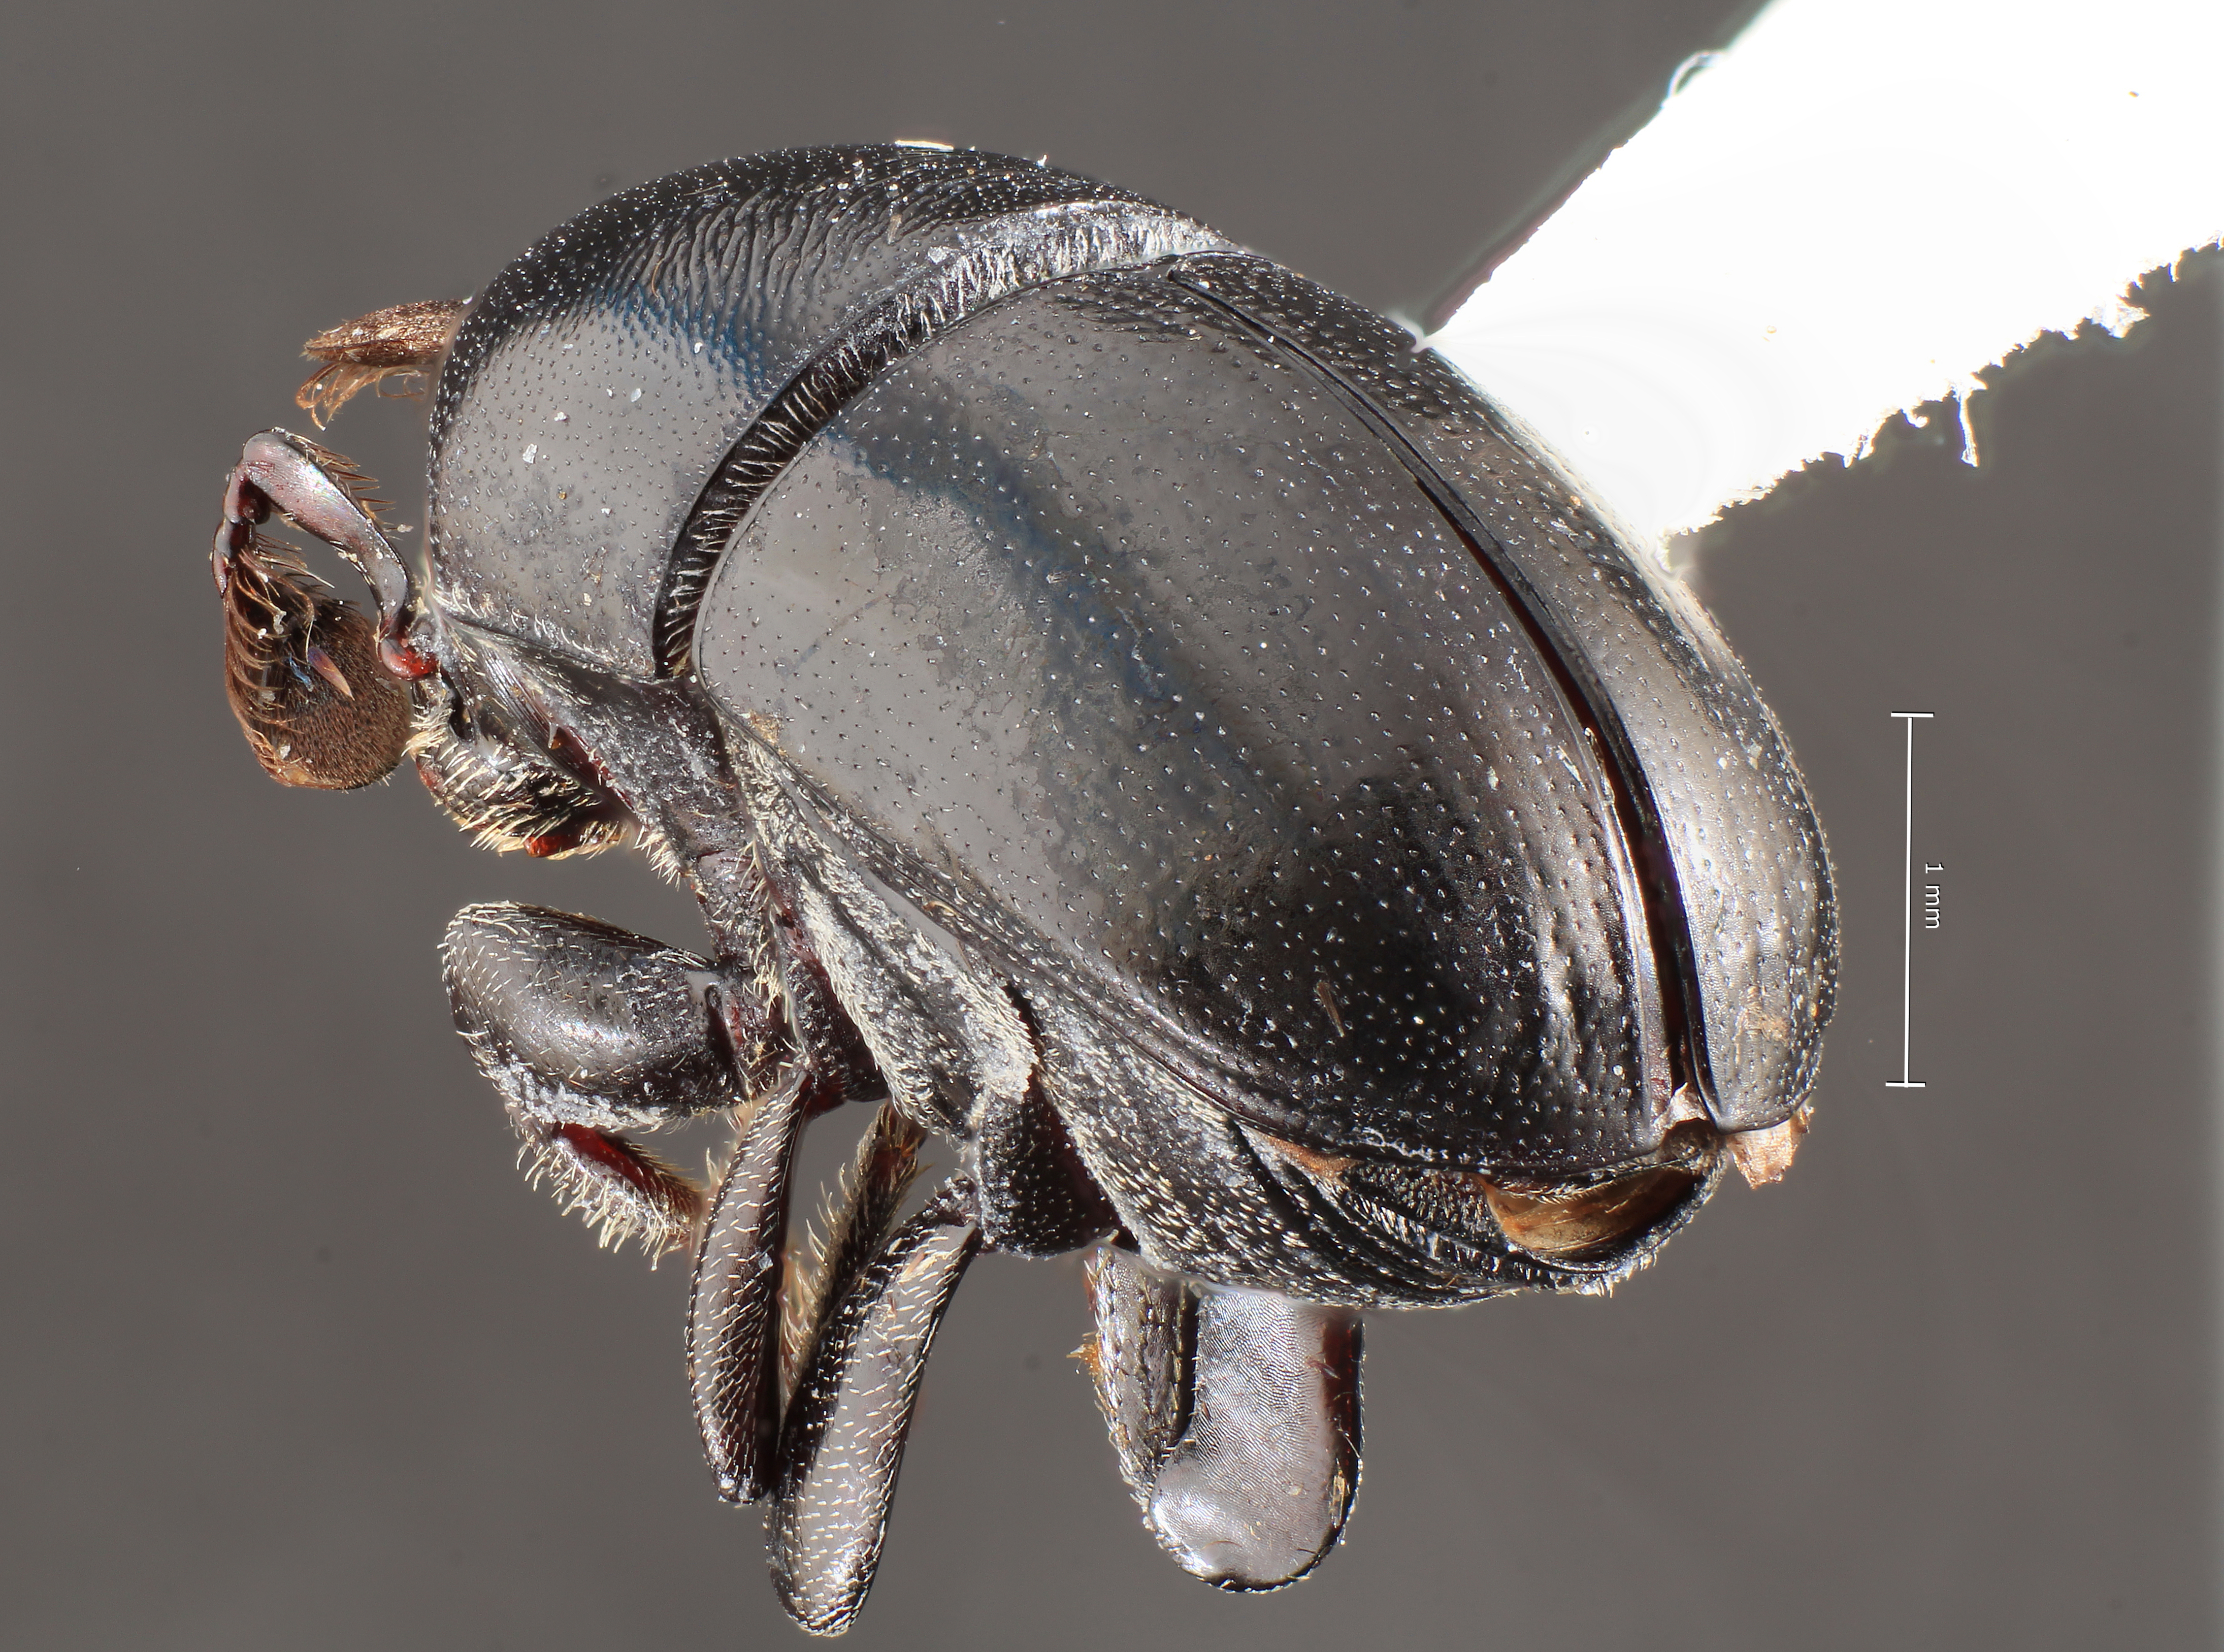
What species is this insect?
Camptocerus pseudoangustior
